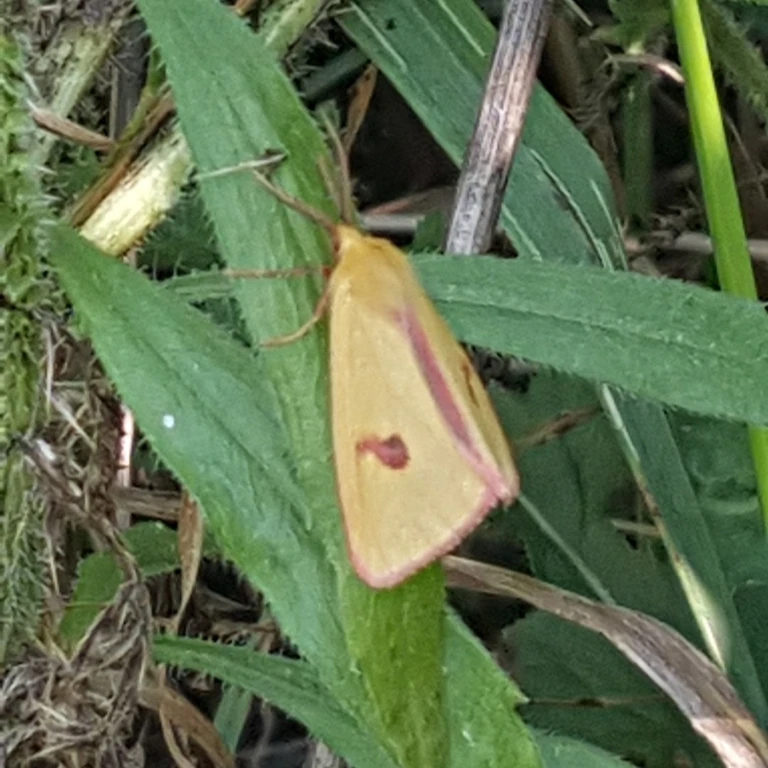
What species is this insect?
Diacrisia sannio
